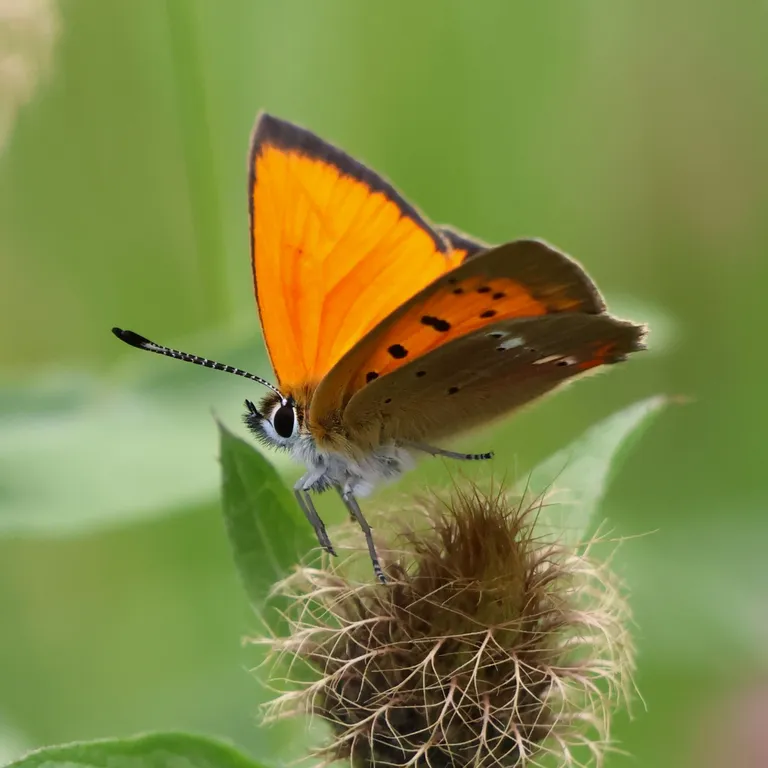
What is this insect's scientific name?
Lycaena virgaureae
